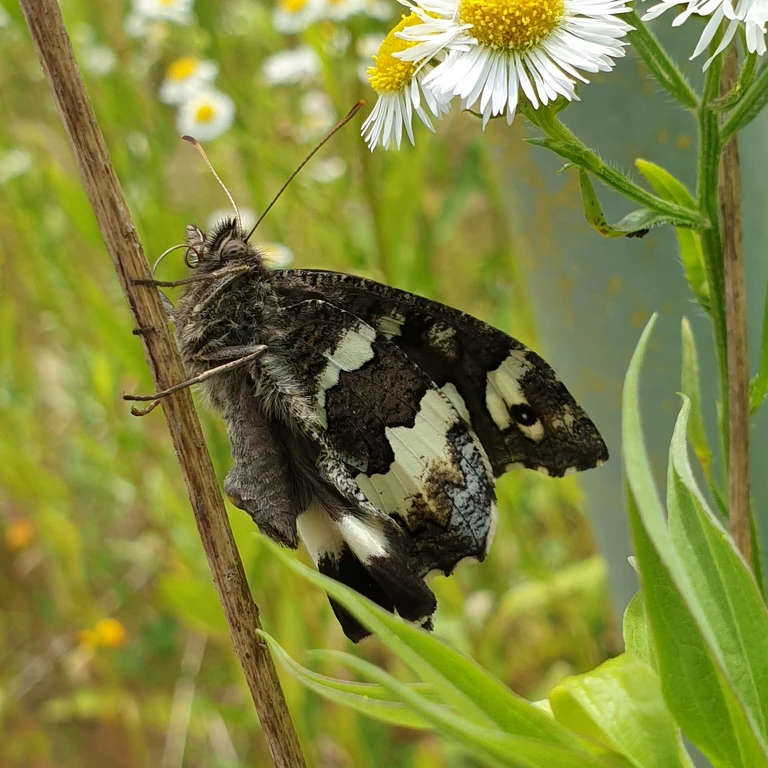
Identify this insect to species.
Brintesia circe
